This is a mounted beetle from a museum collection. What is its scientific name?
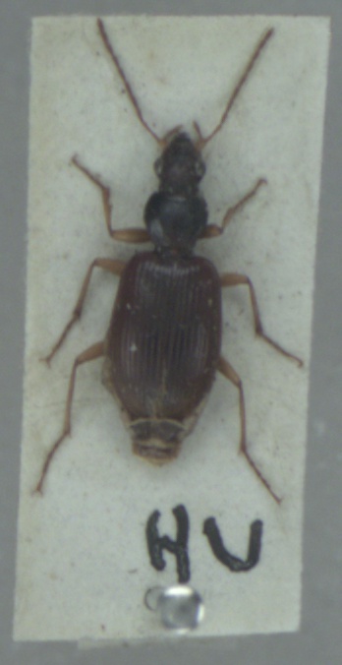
Paranchus albipes
